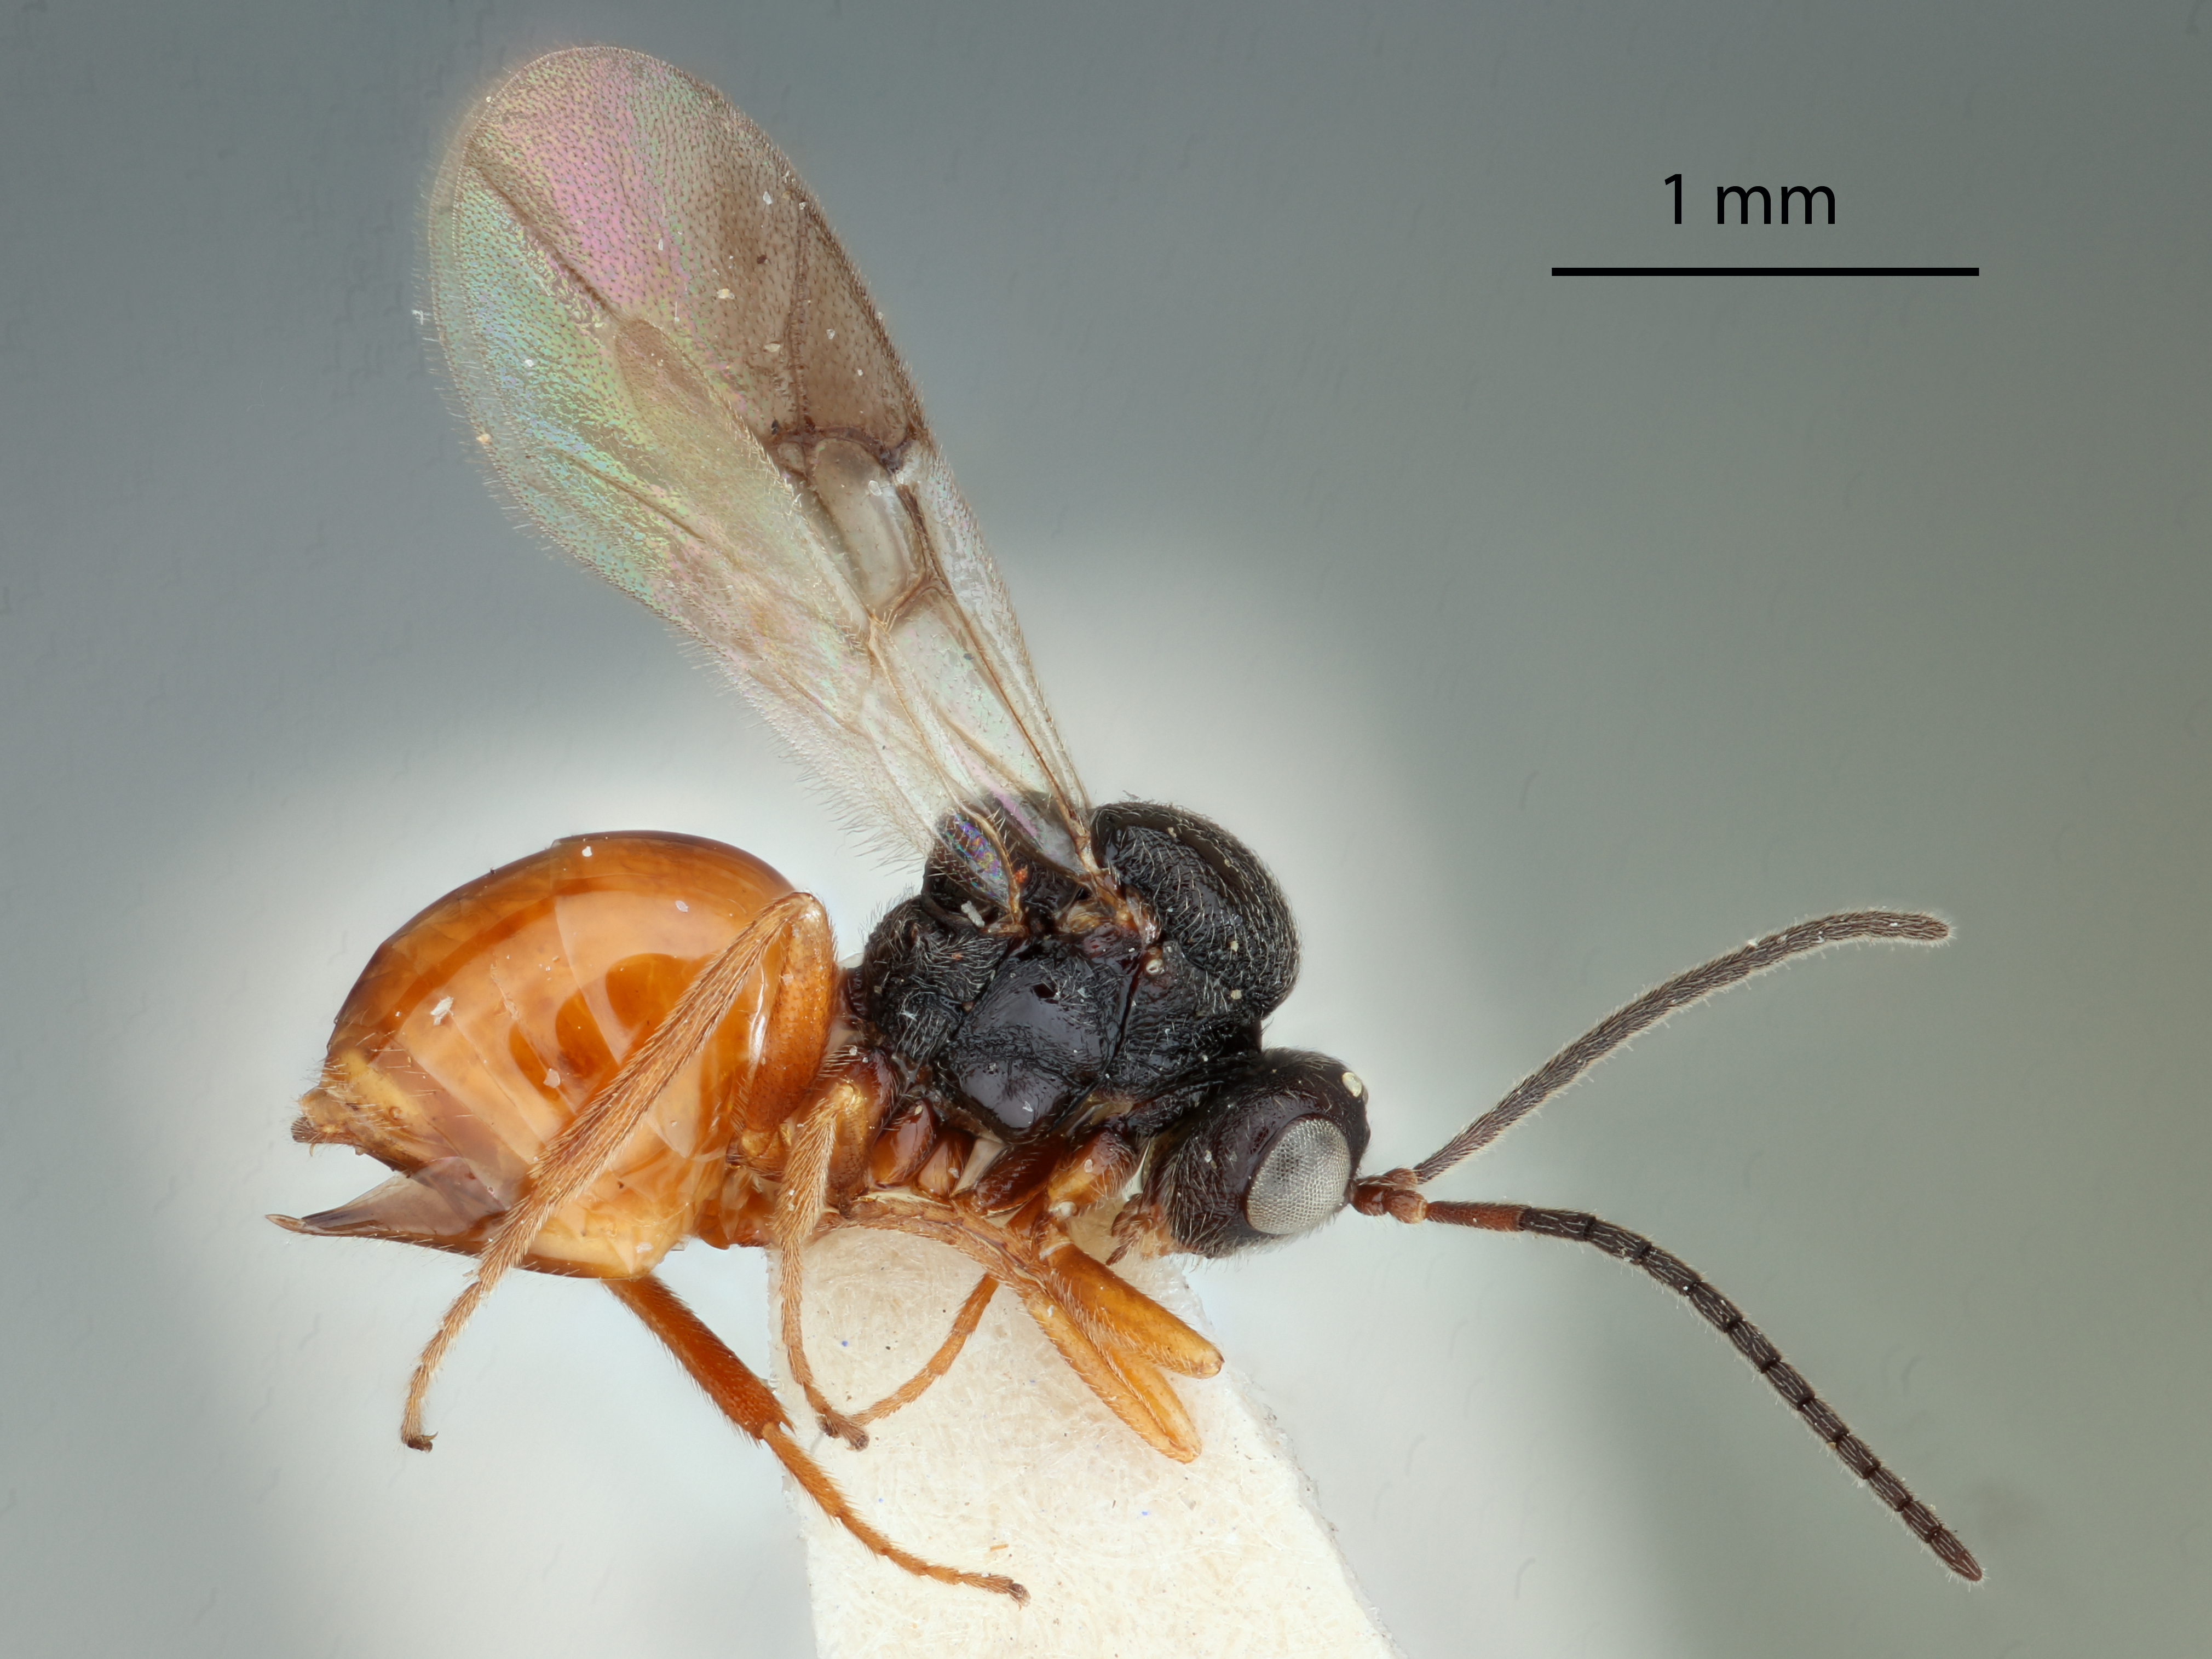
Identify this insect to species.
Diplolepis lens
